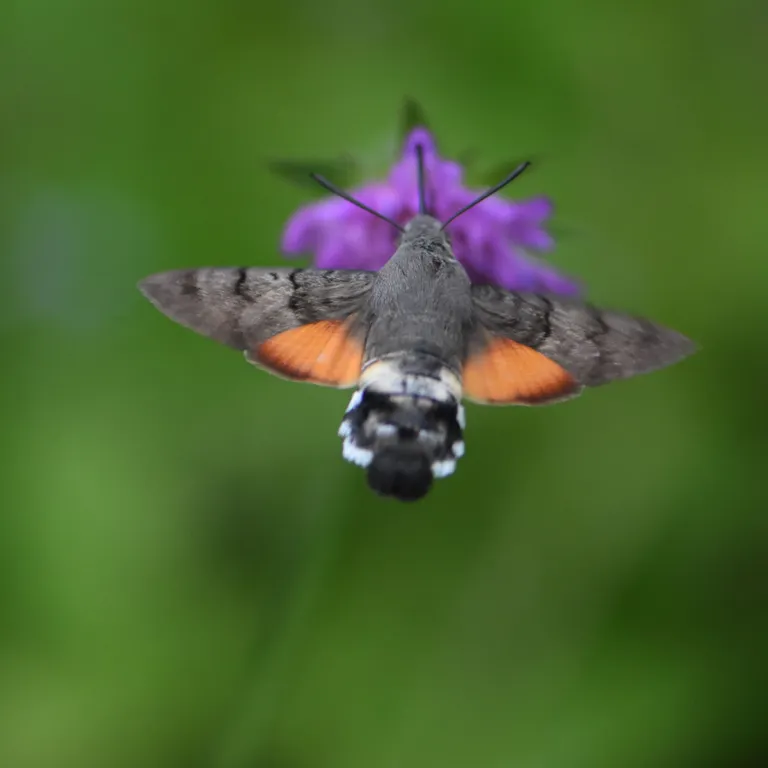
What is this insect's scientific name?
Macroglossum stellatarum
